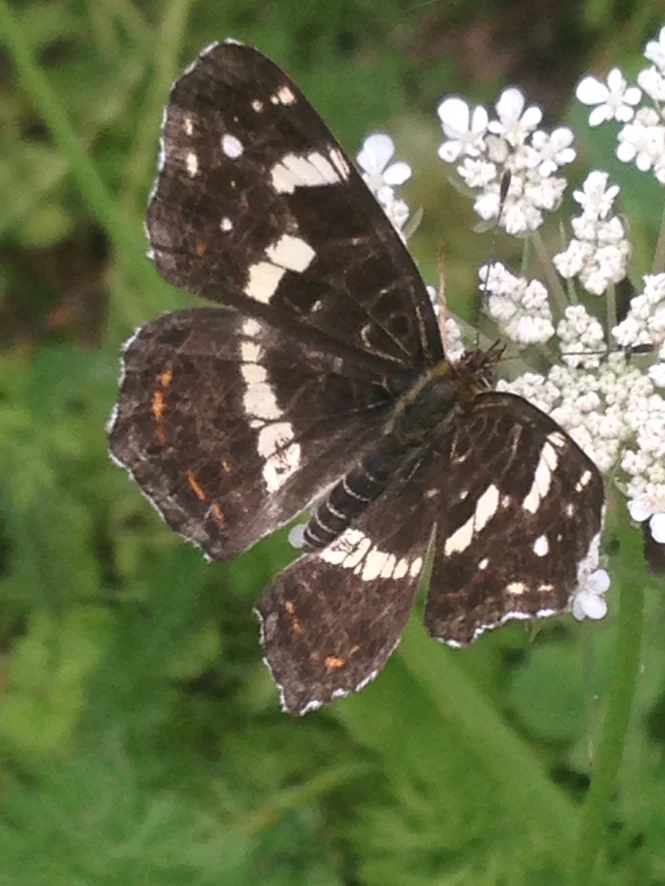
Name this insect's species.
Araschnia levana
